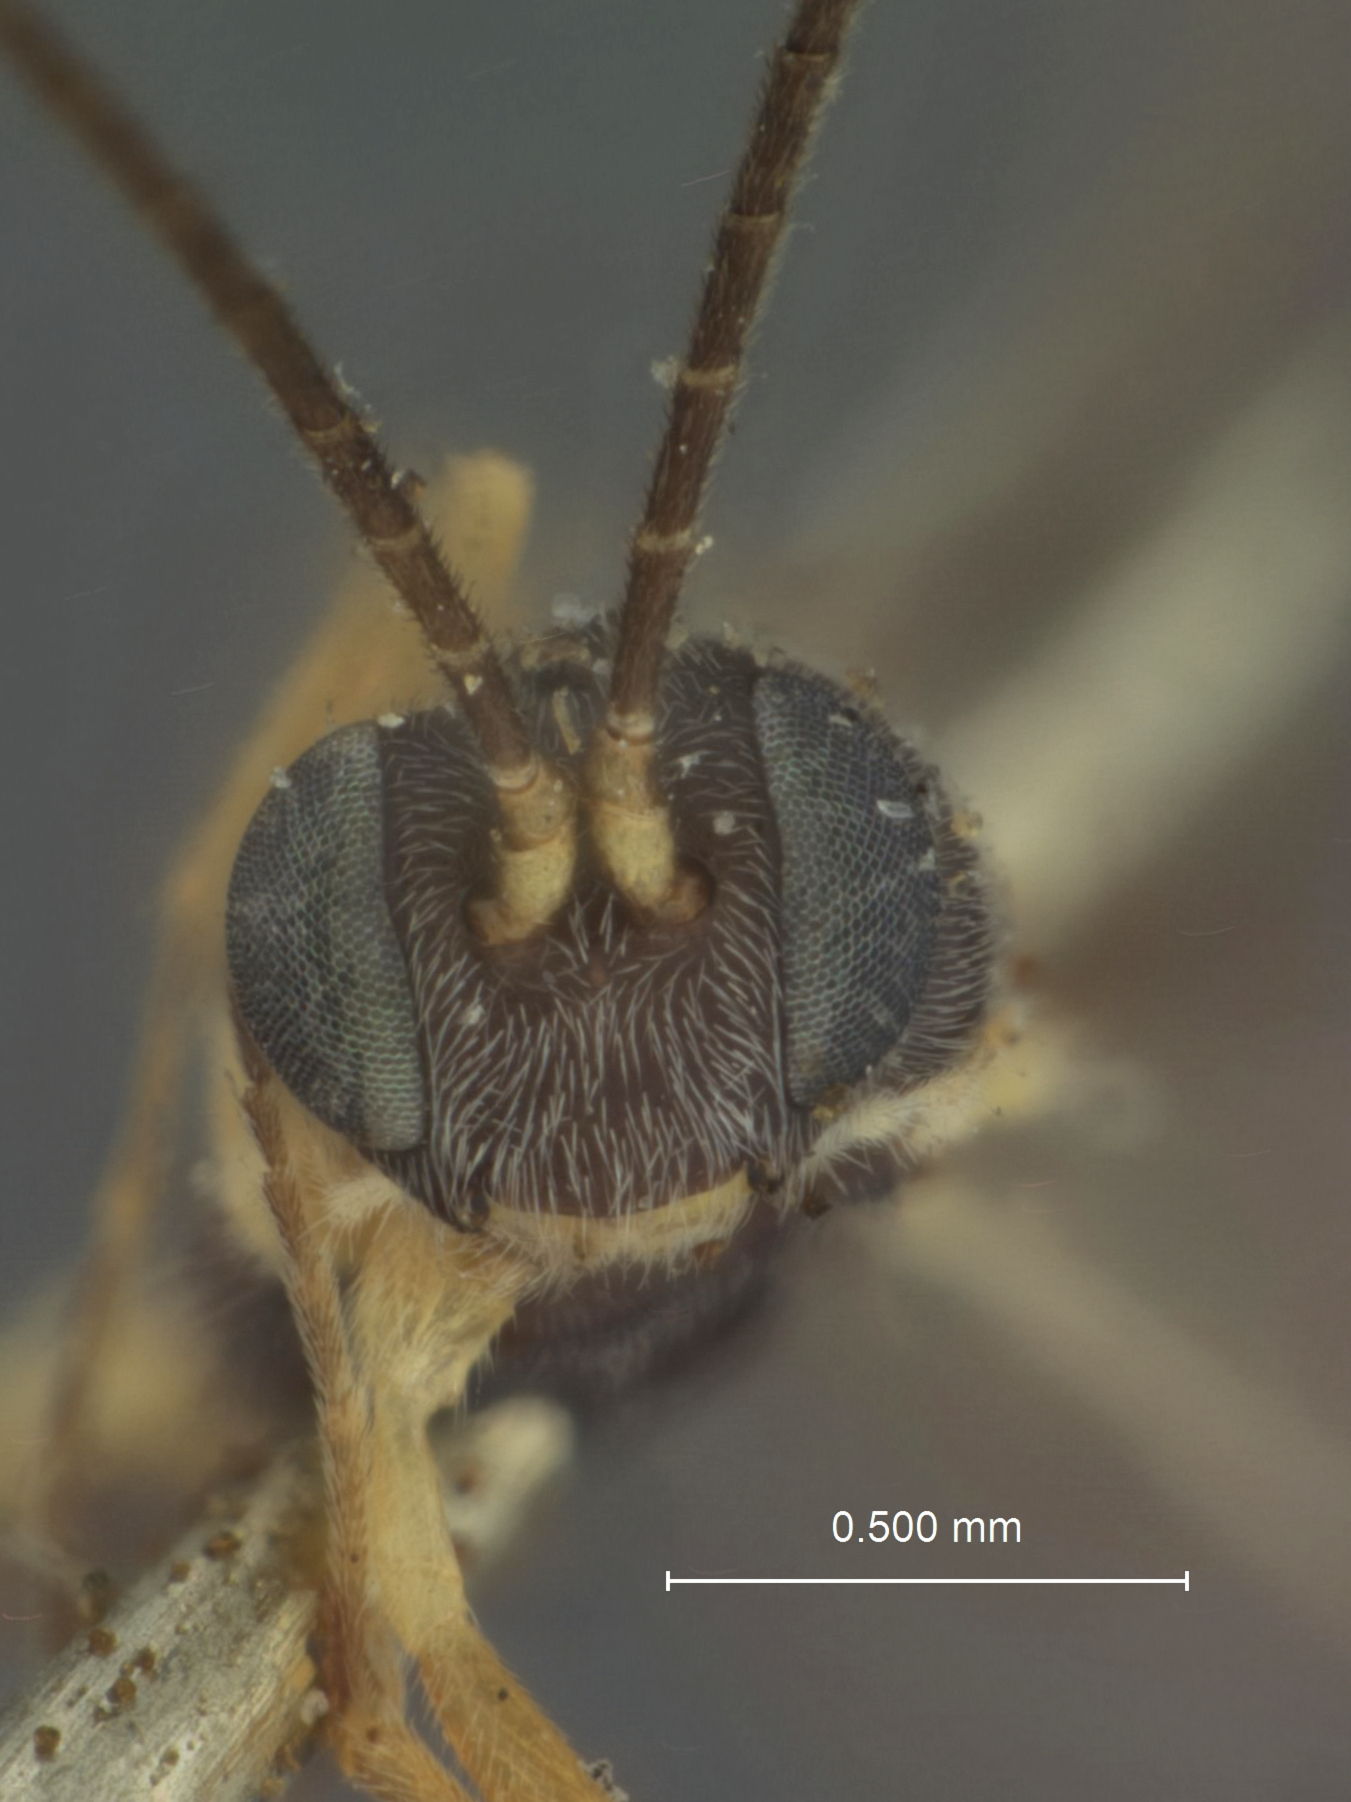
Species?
Phaedroctonus minutus
